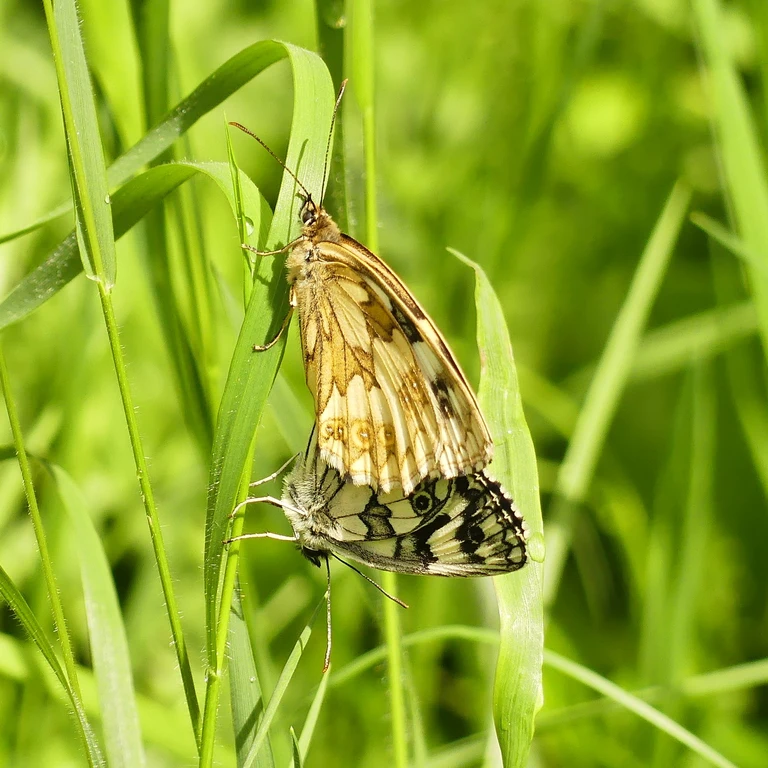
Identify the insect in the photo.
Melanargia galathea
